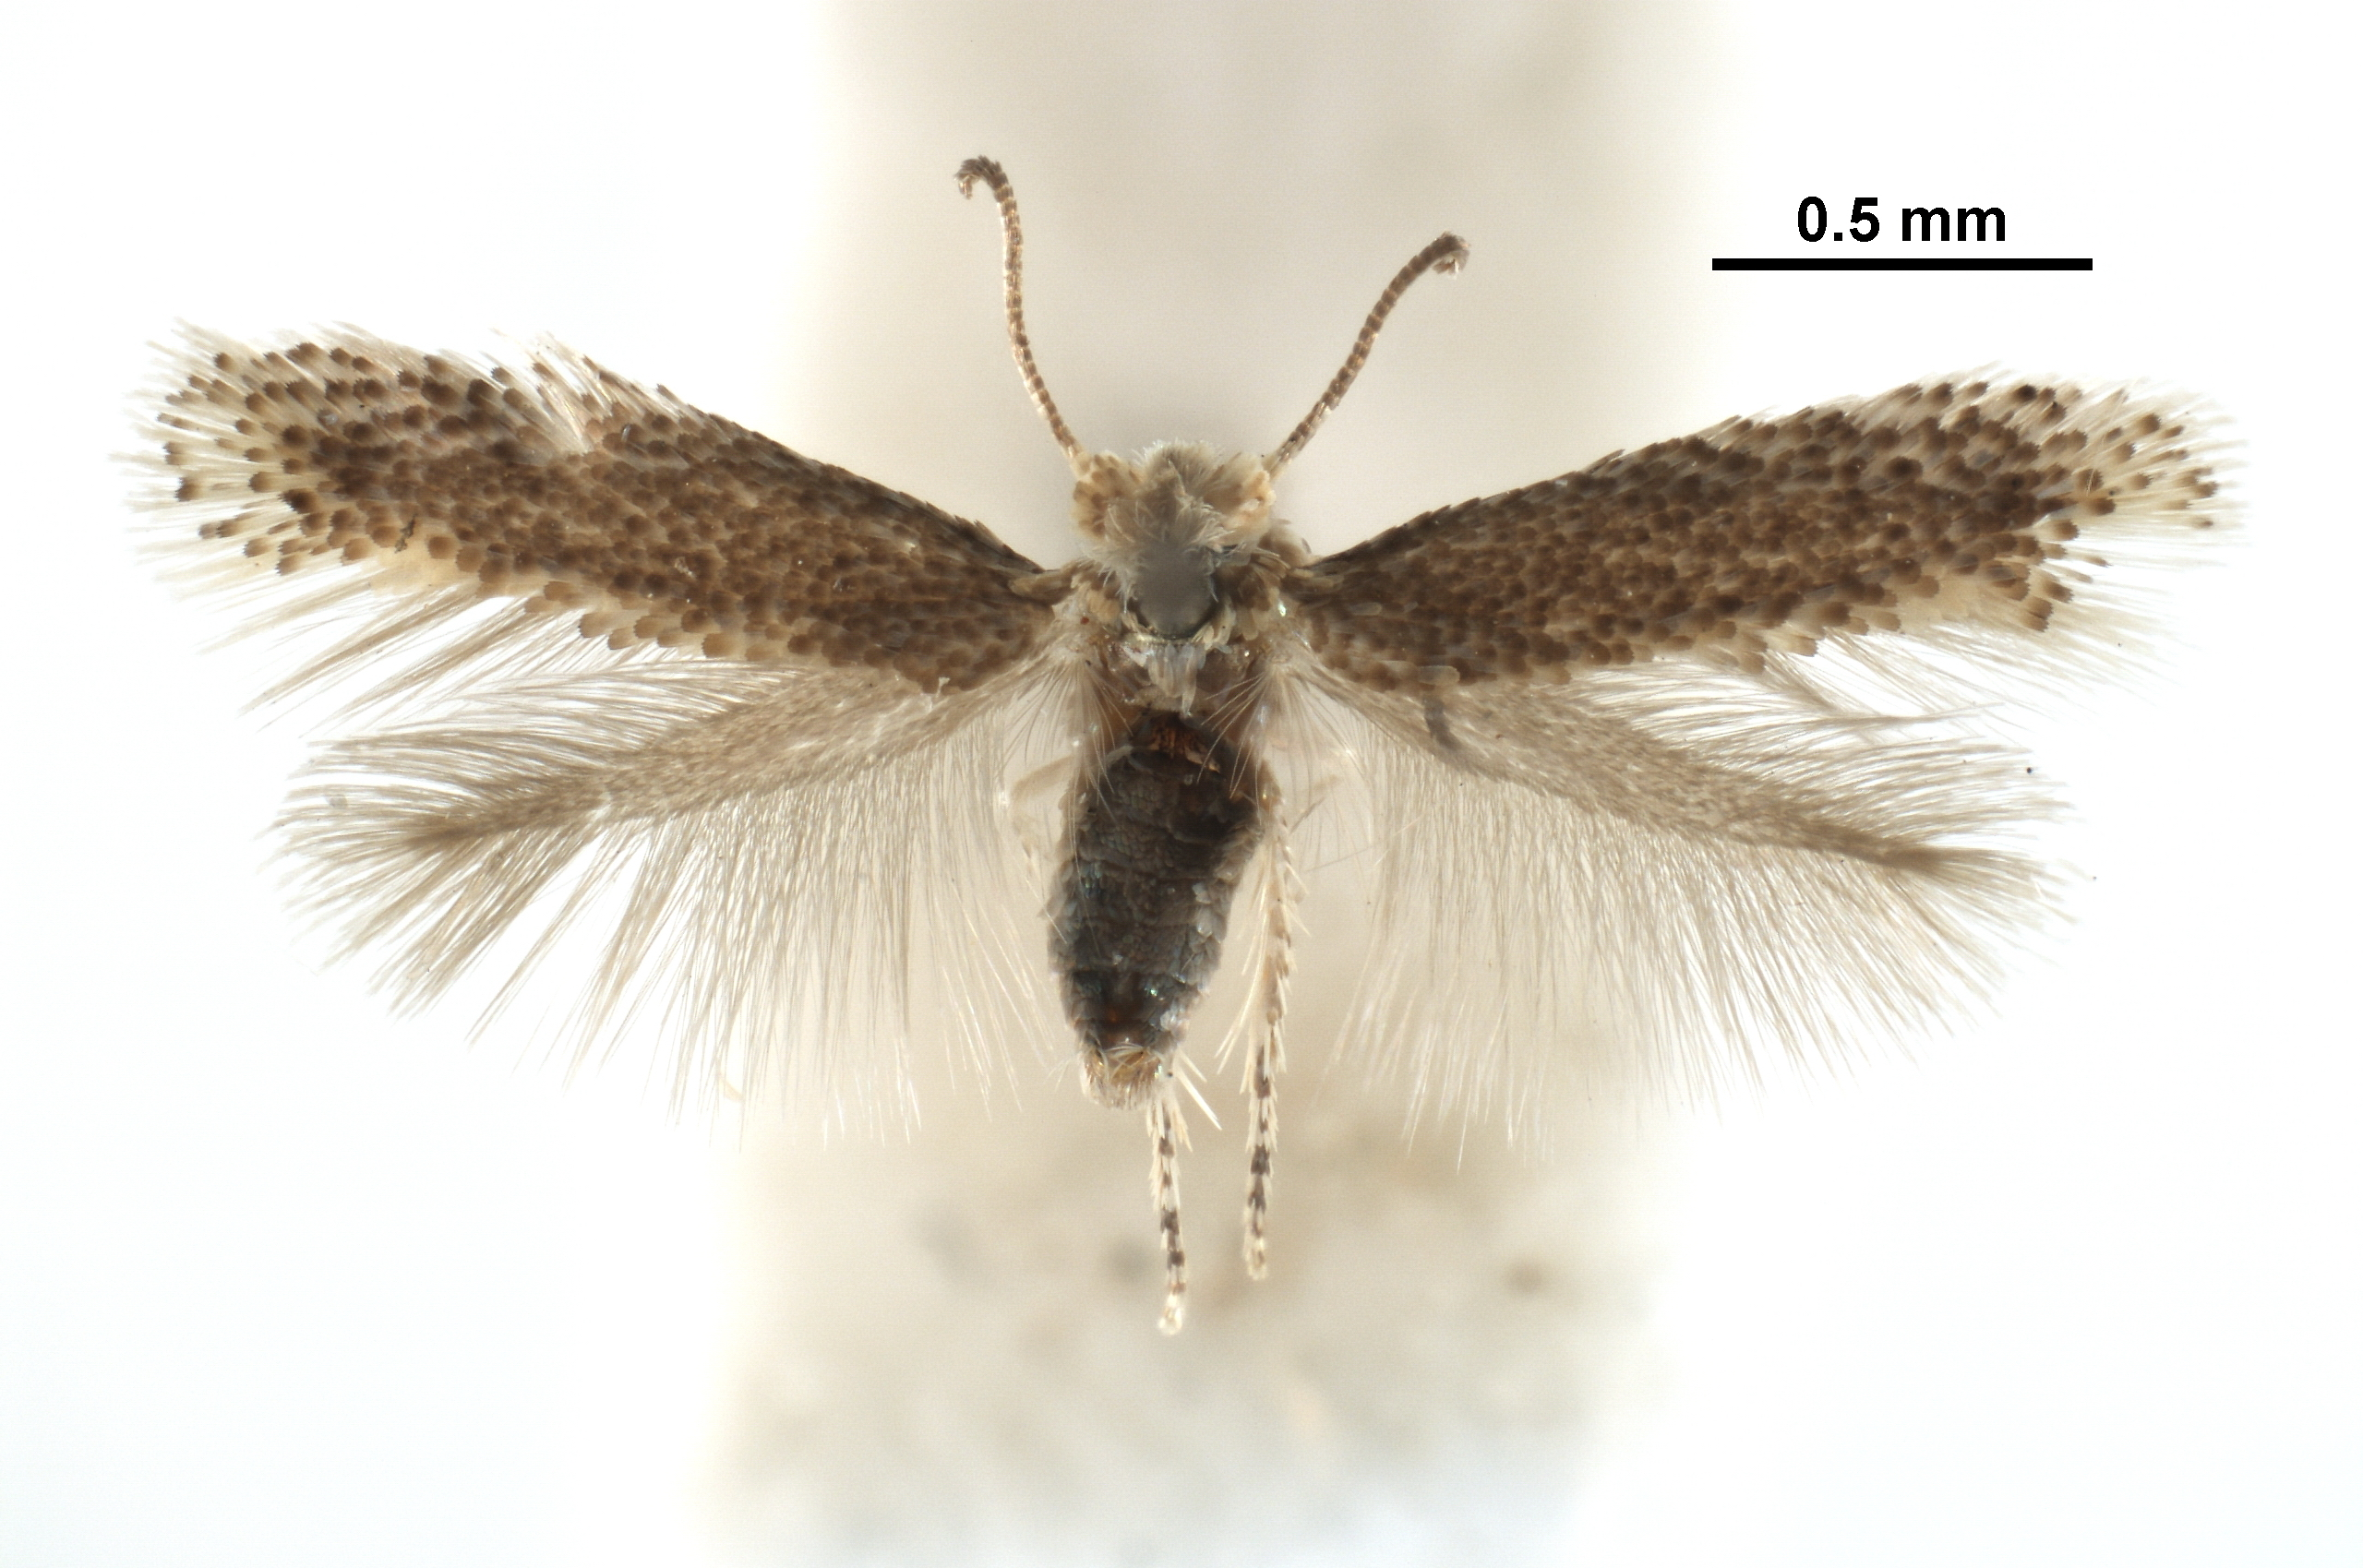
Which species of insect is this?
Muhabbetana grandinosa
